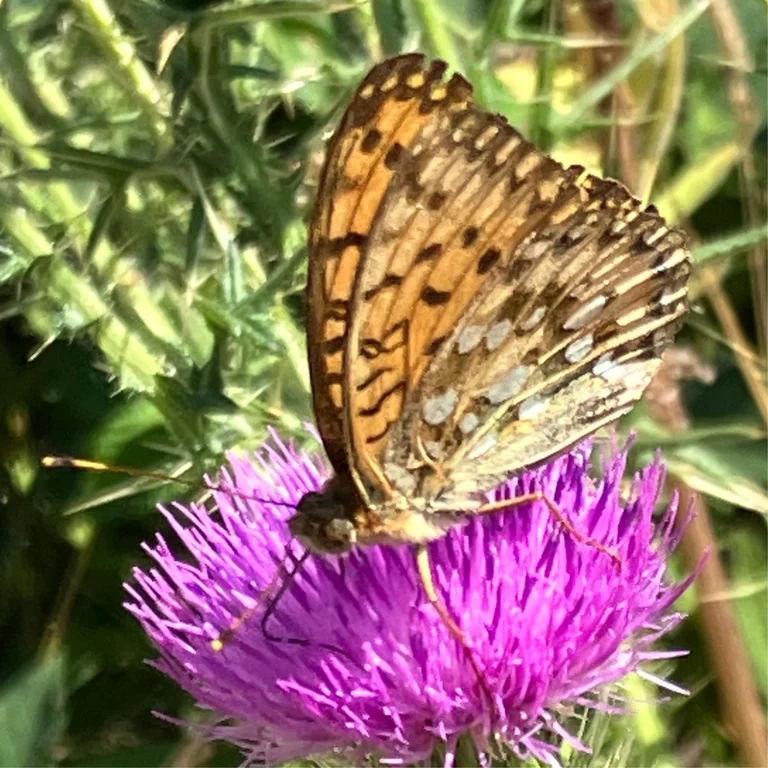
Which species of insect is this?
Speyeria aglaja
